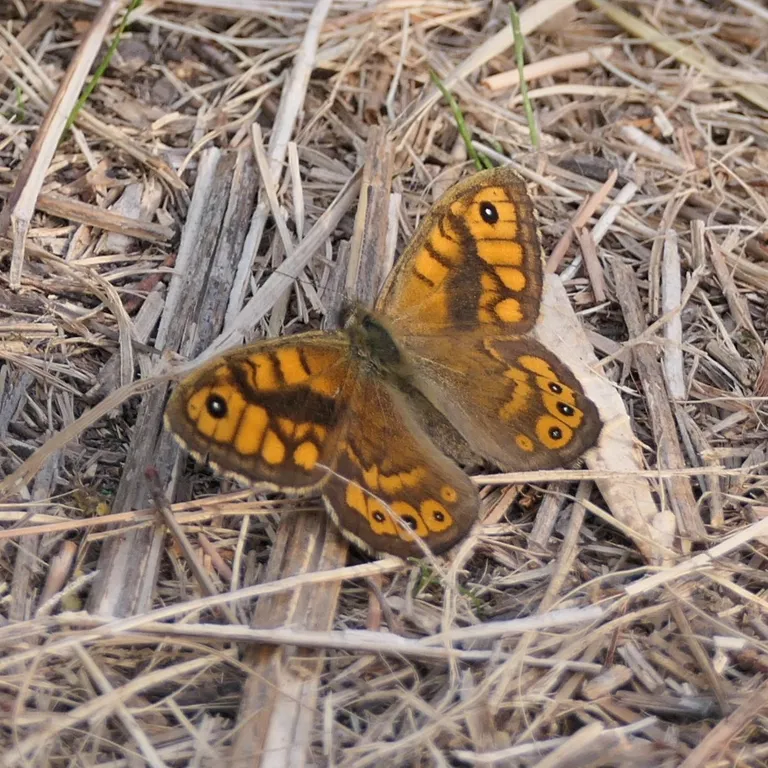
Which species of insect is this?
Lasiommata megera (also Pararge megera)
